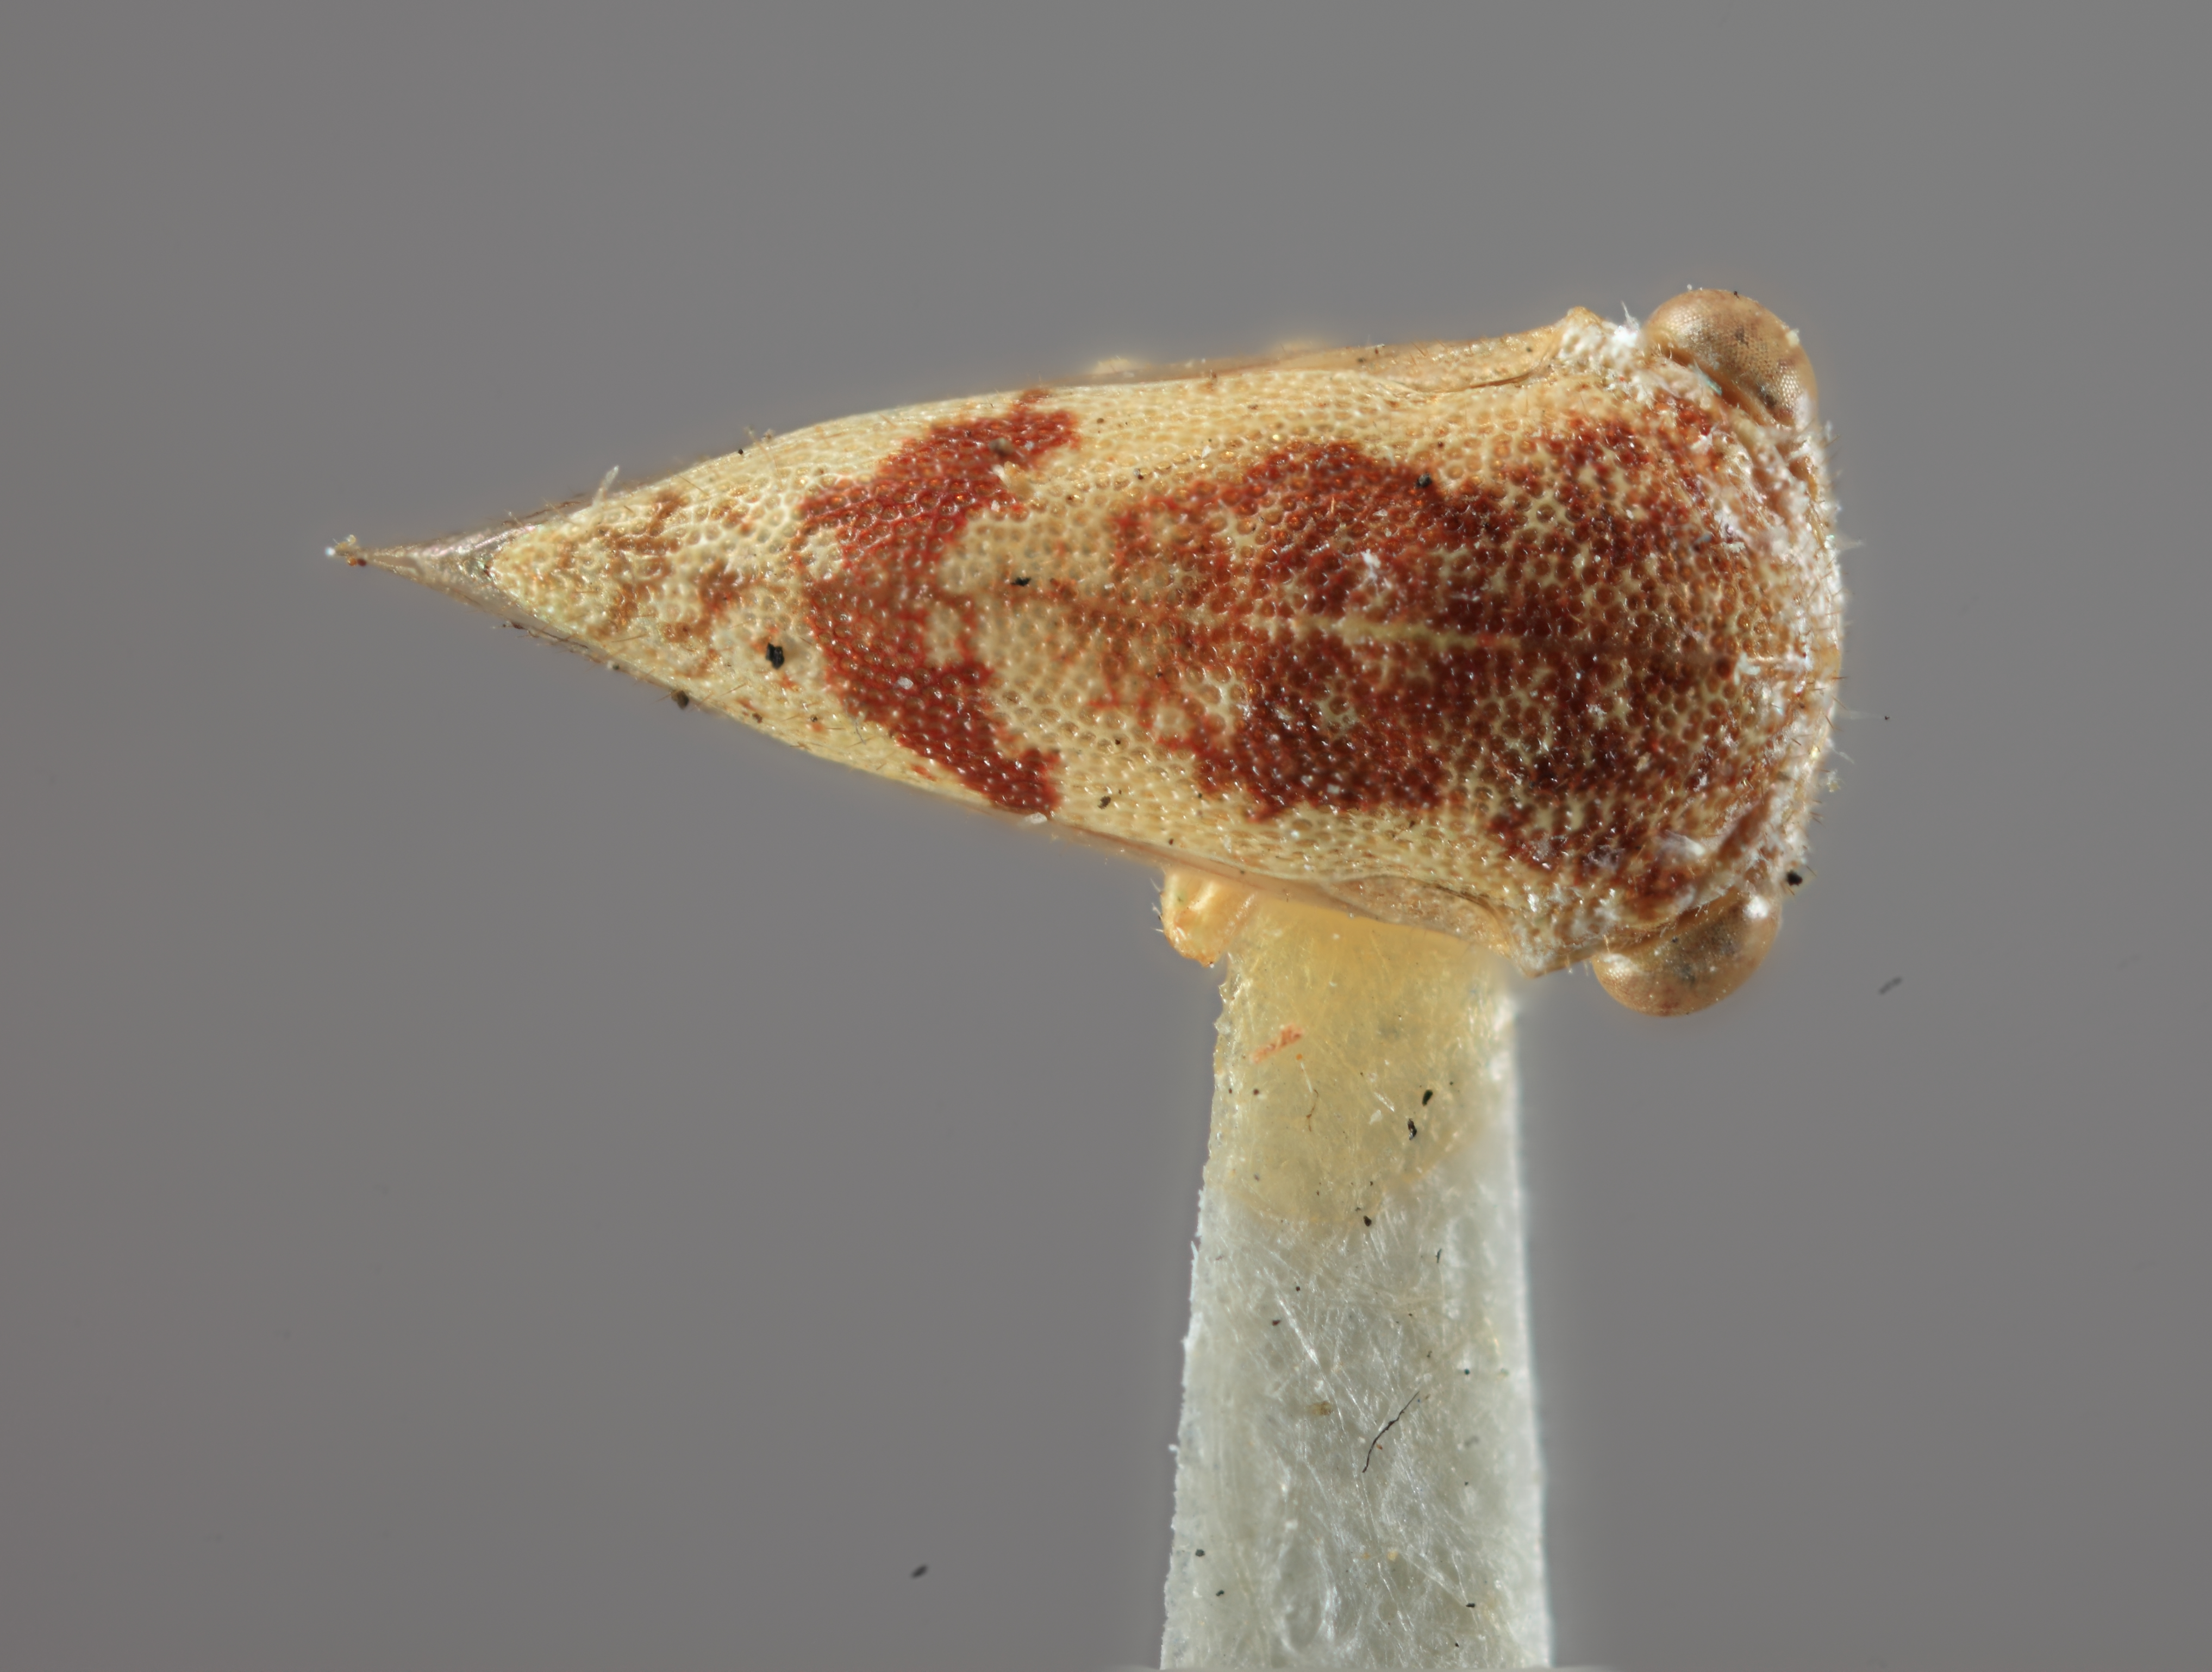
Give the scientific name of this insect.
Idioderma picta
